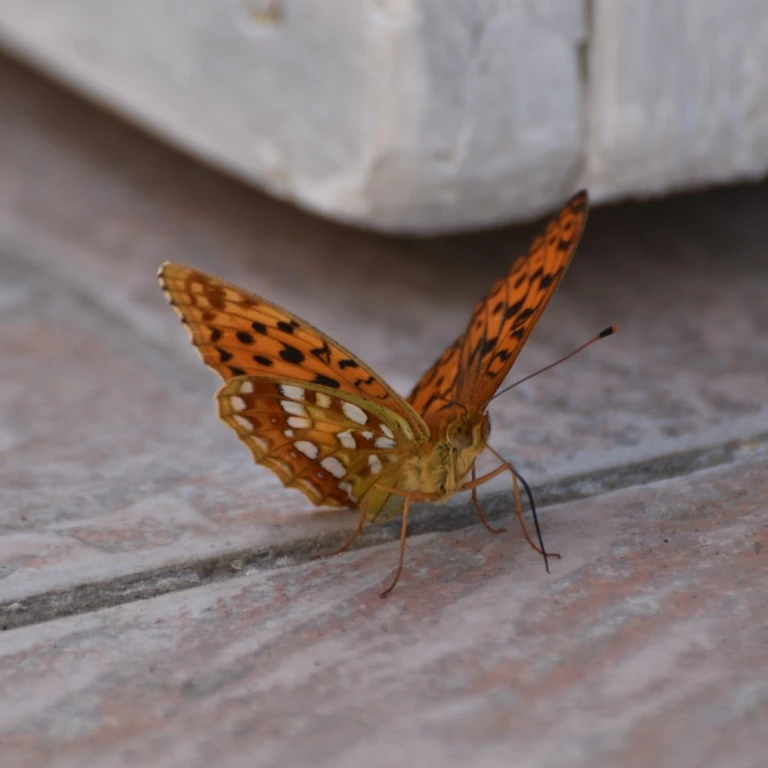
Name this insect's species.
Fabriciana adippe
